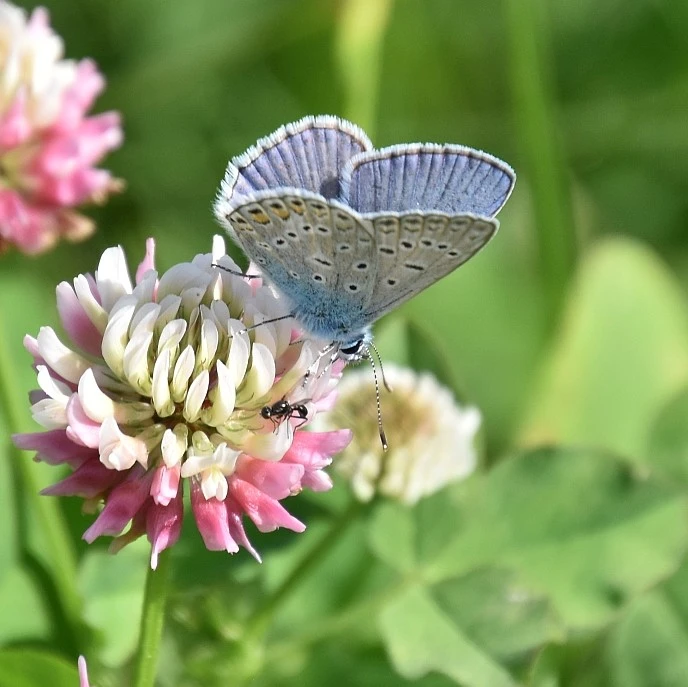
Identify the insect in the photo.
Polyommatus icarus
